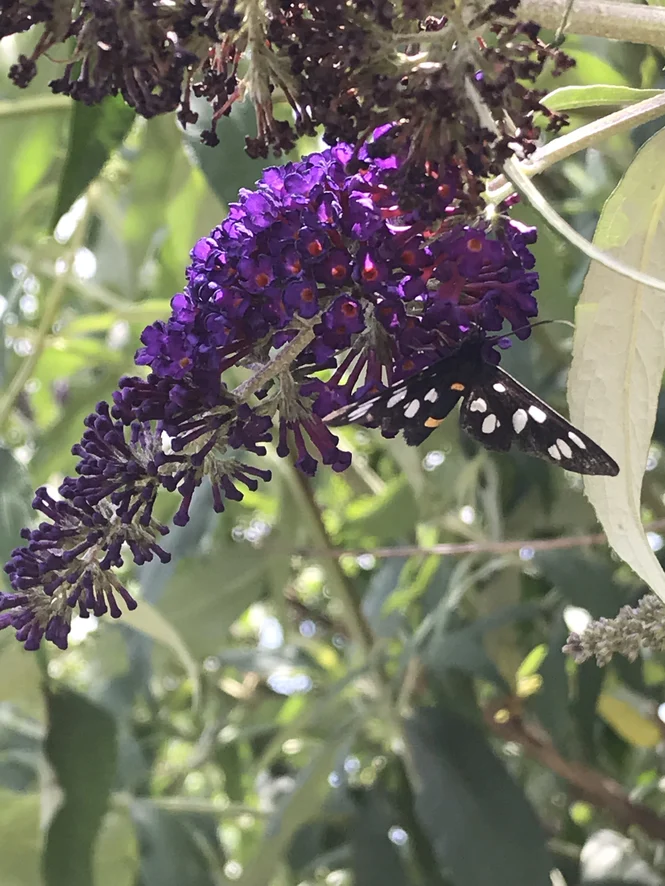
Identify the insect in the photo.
Amata phegea
